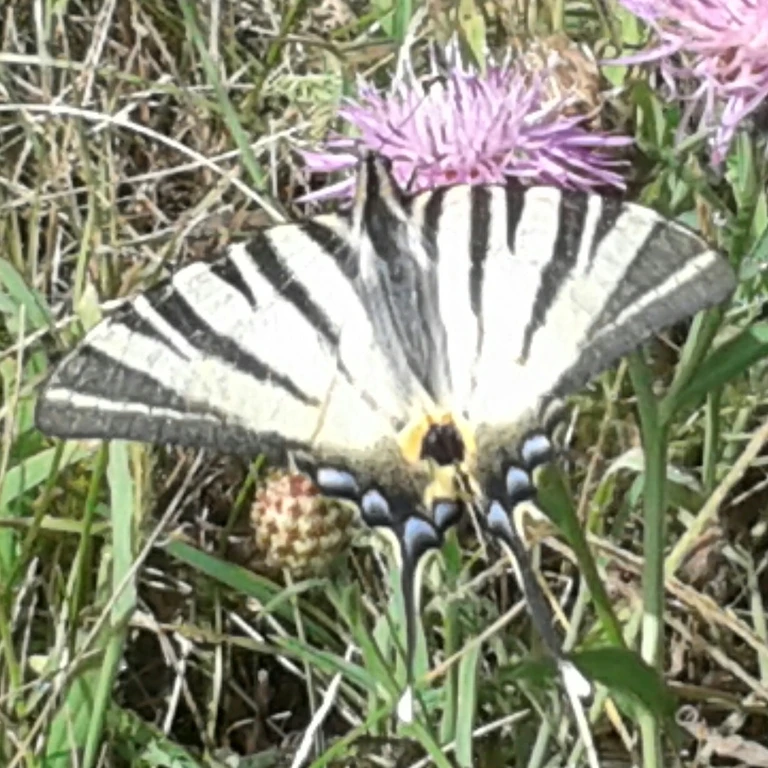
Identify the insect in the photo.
Iphiclides podalirius
